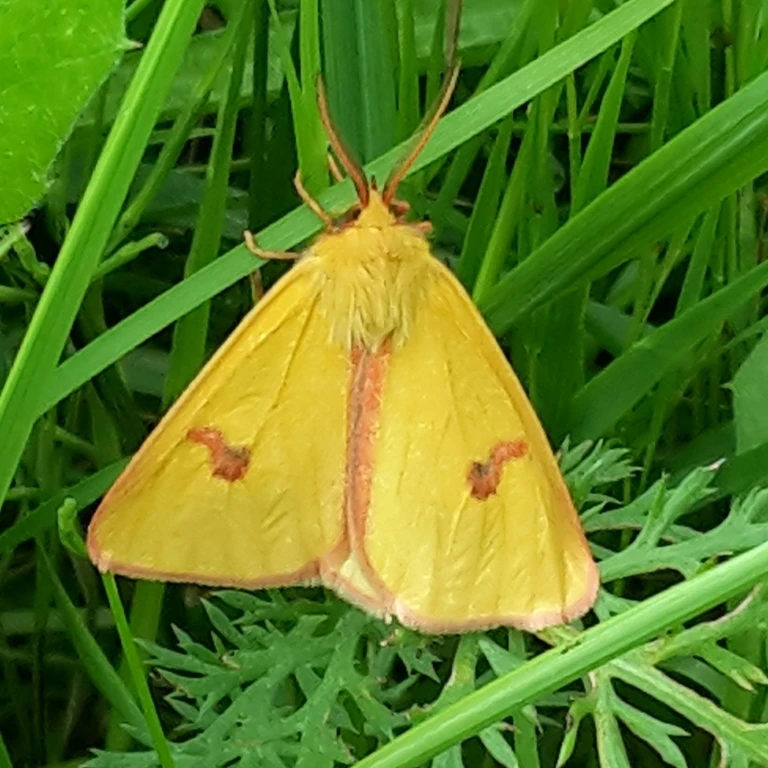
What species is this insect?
Diacrisia sannio
